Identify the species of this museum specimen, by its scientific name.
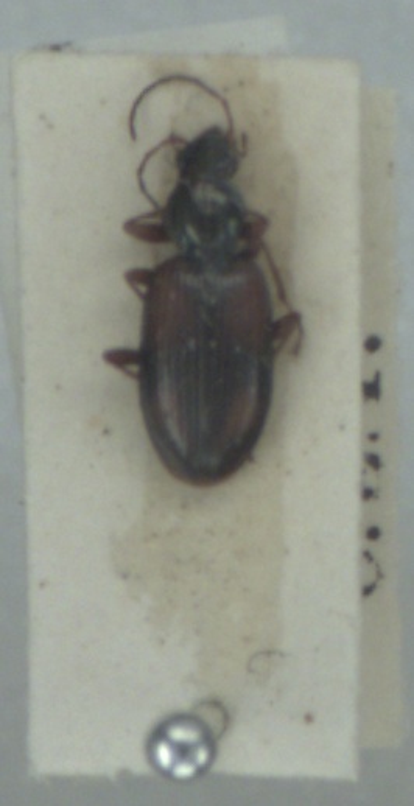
Bembidion fluviatile
